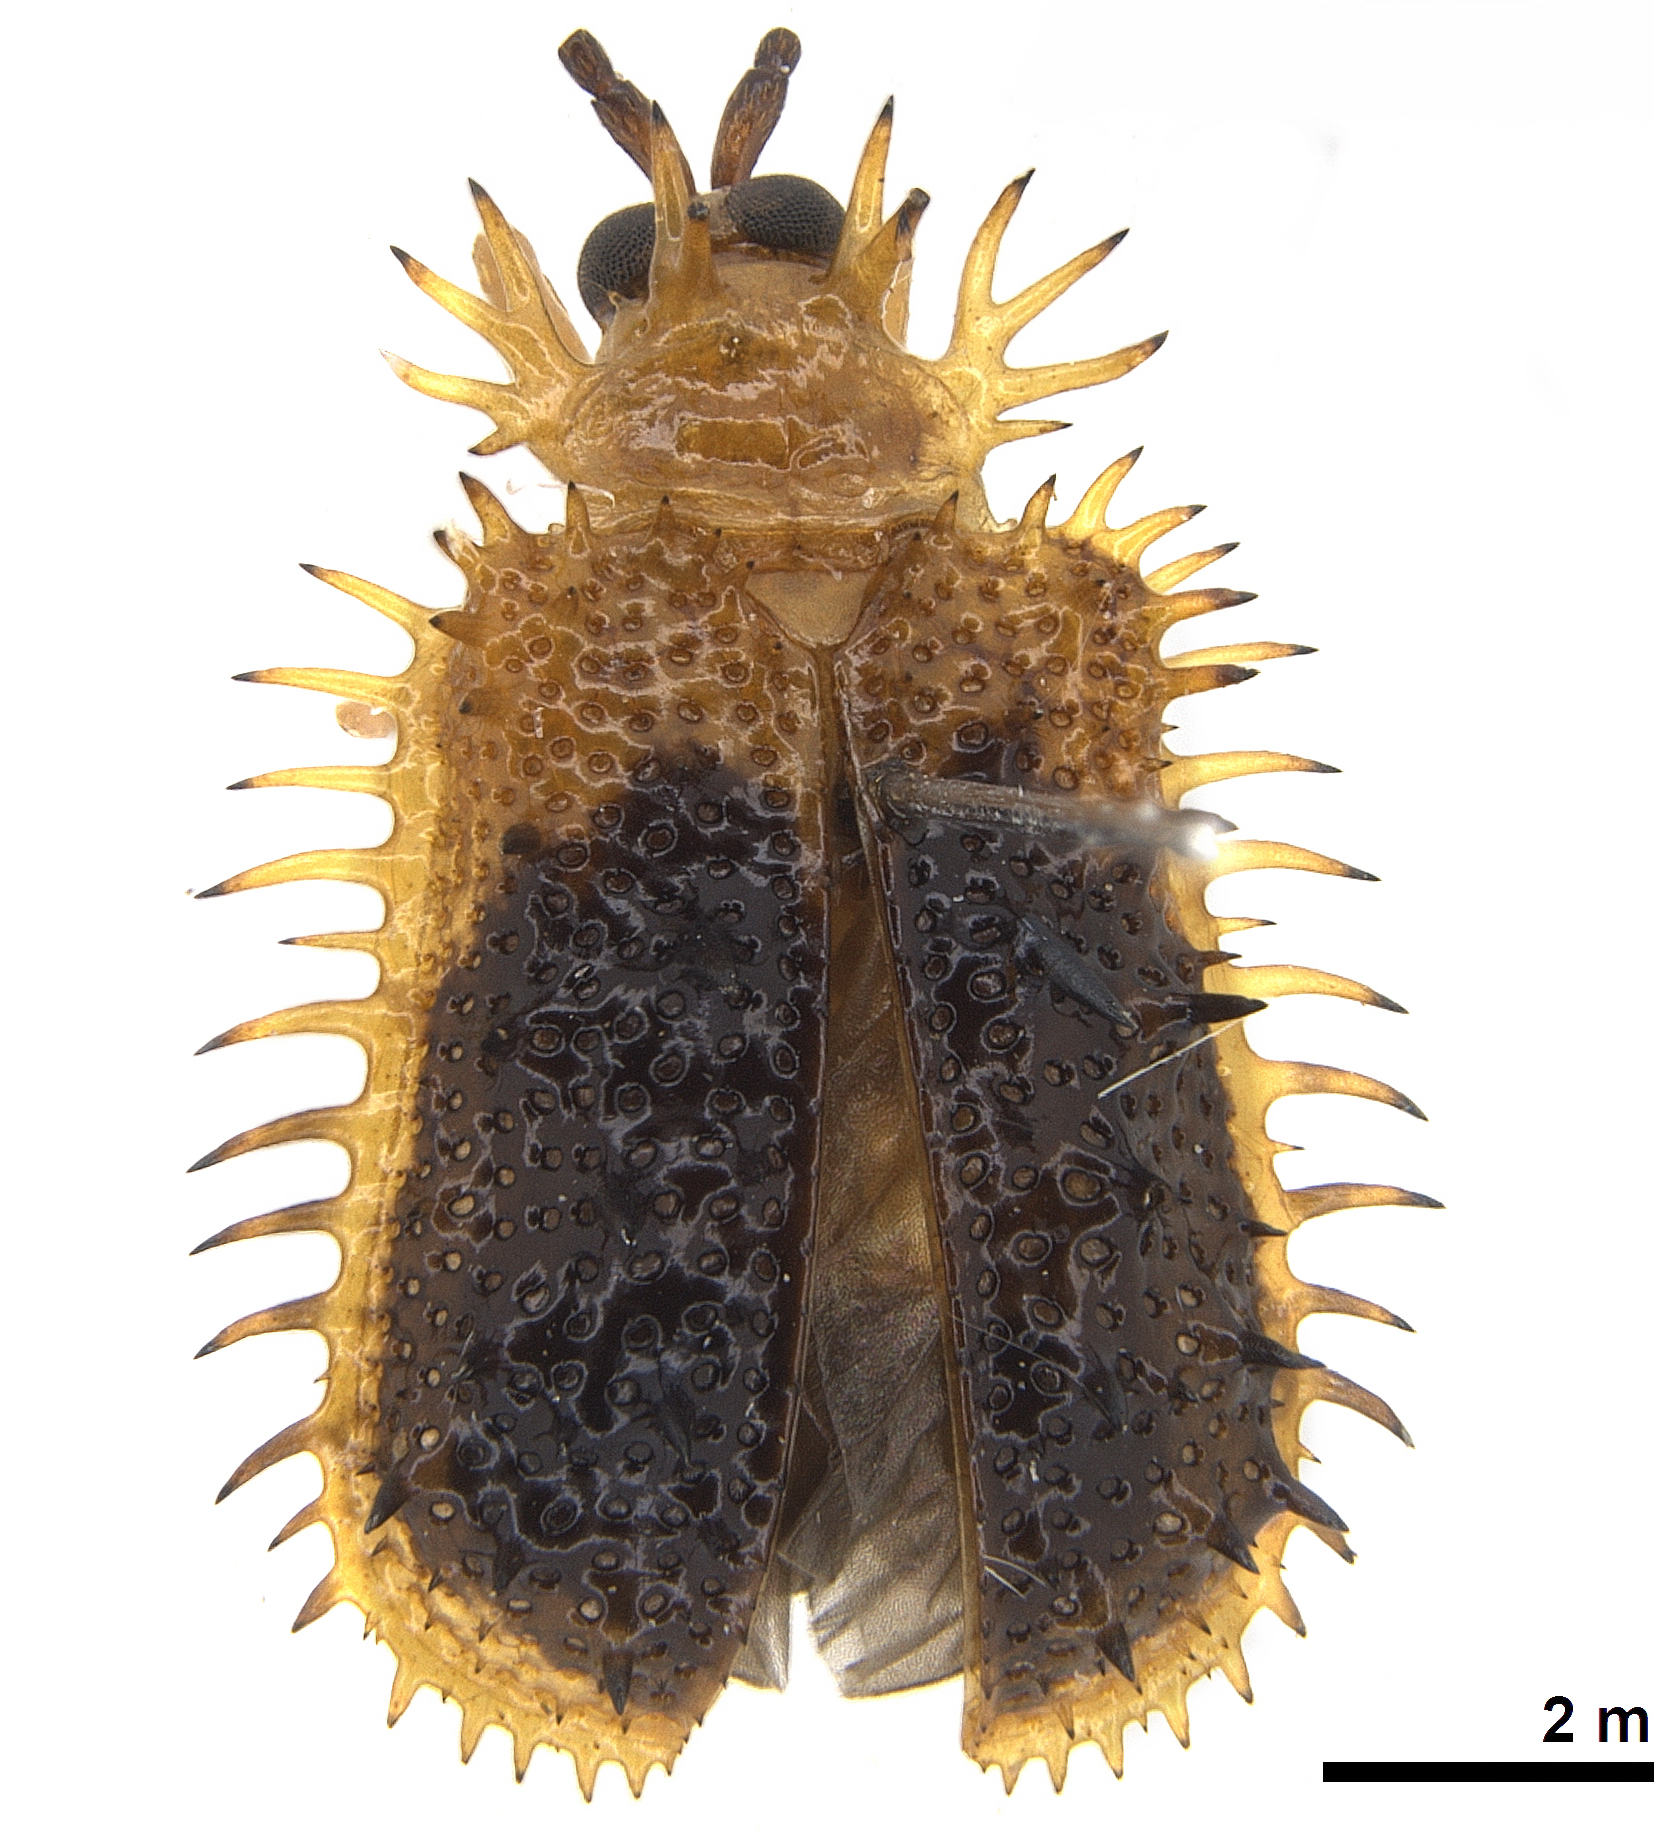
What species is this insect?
Dactylispa rubus
